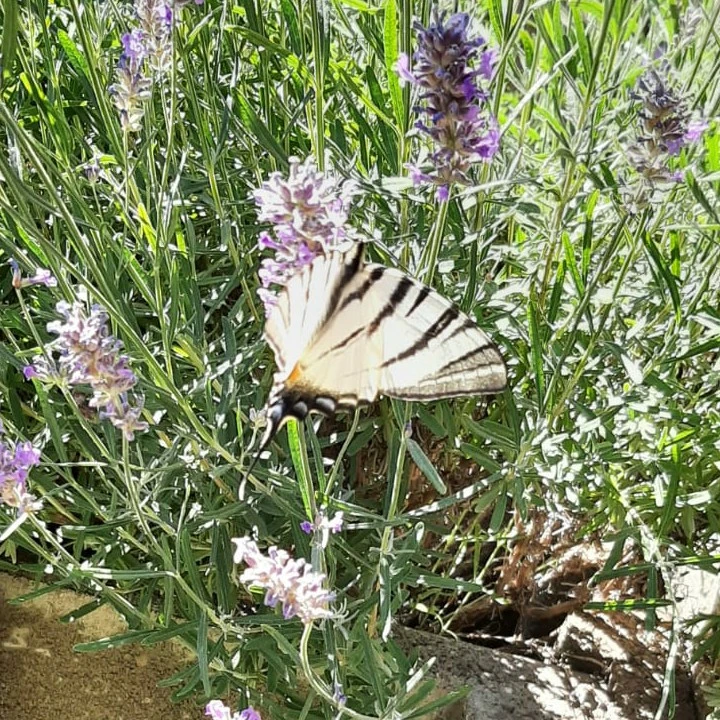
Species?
Iphiclides podalirius
